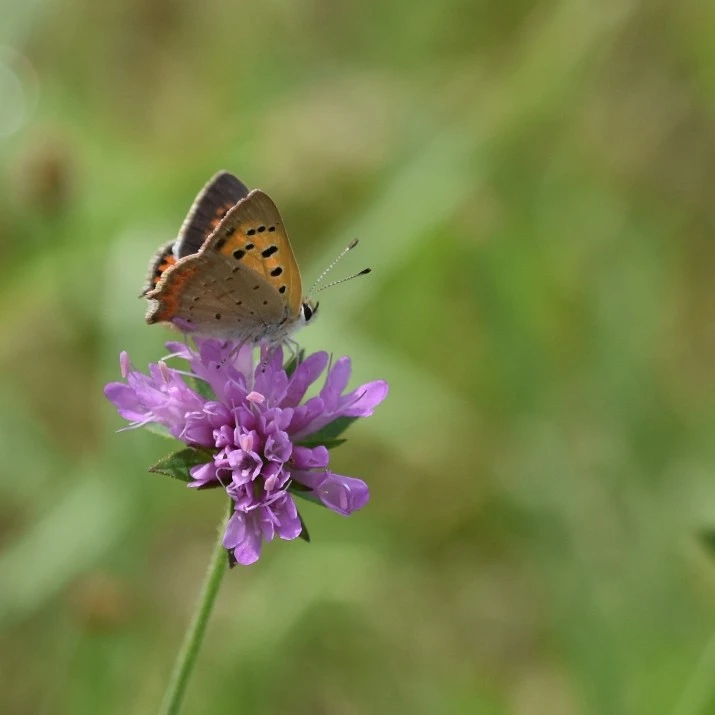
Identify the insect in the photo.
Lycaena phlaeas
